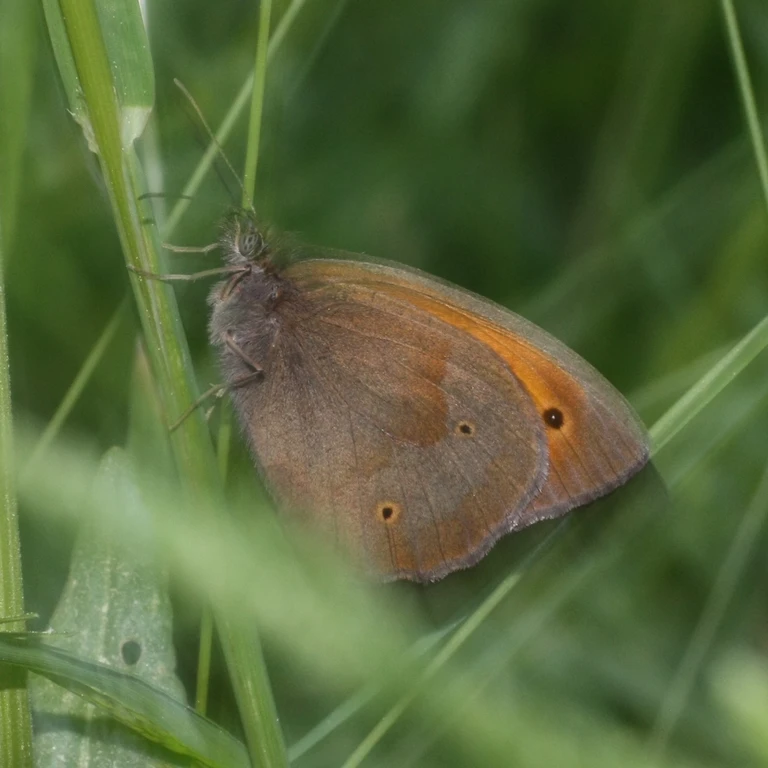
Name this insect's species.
Maniola jurtina
